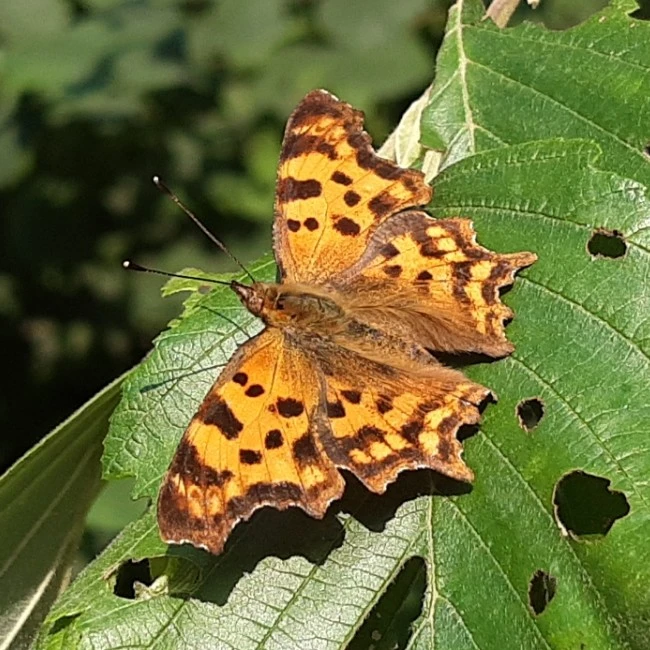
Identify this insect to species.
Polygonia c-album
